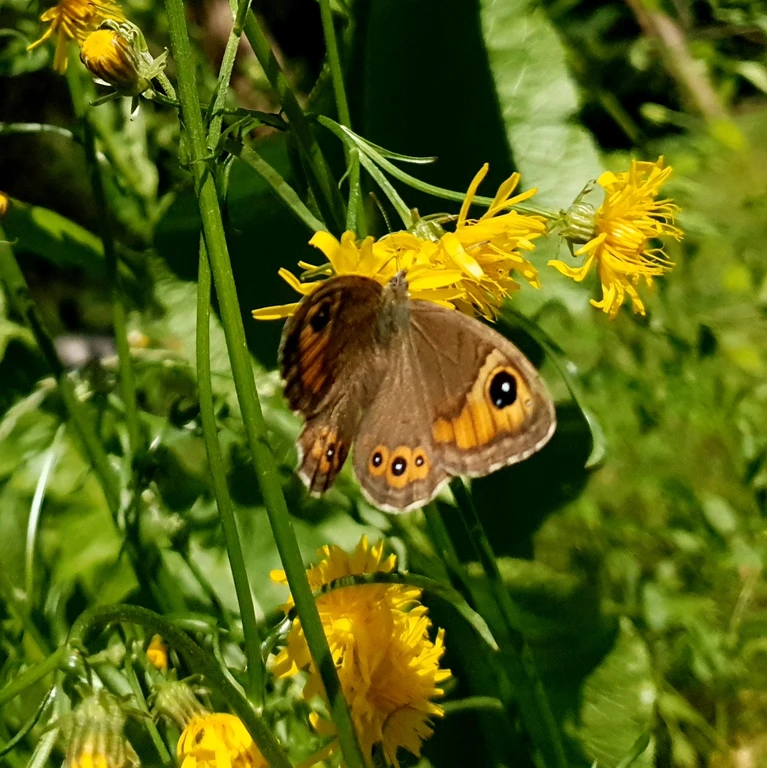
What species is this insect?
Lasiommata maera (also Pararge maera)
